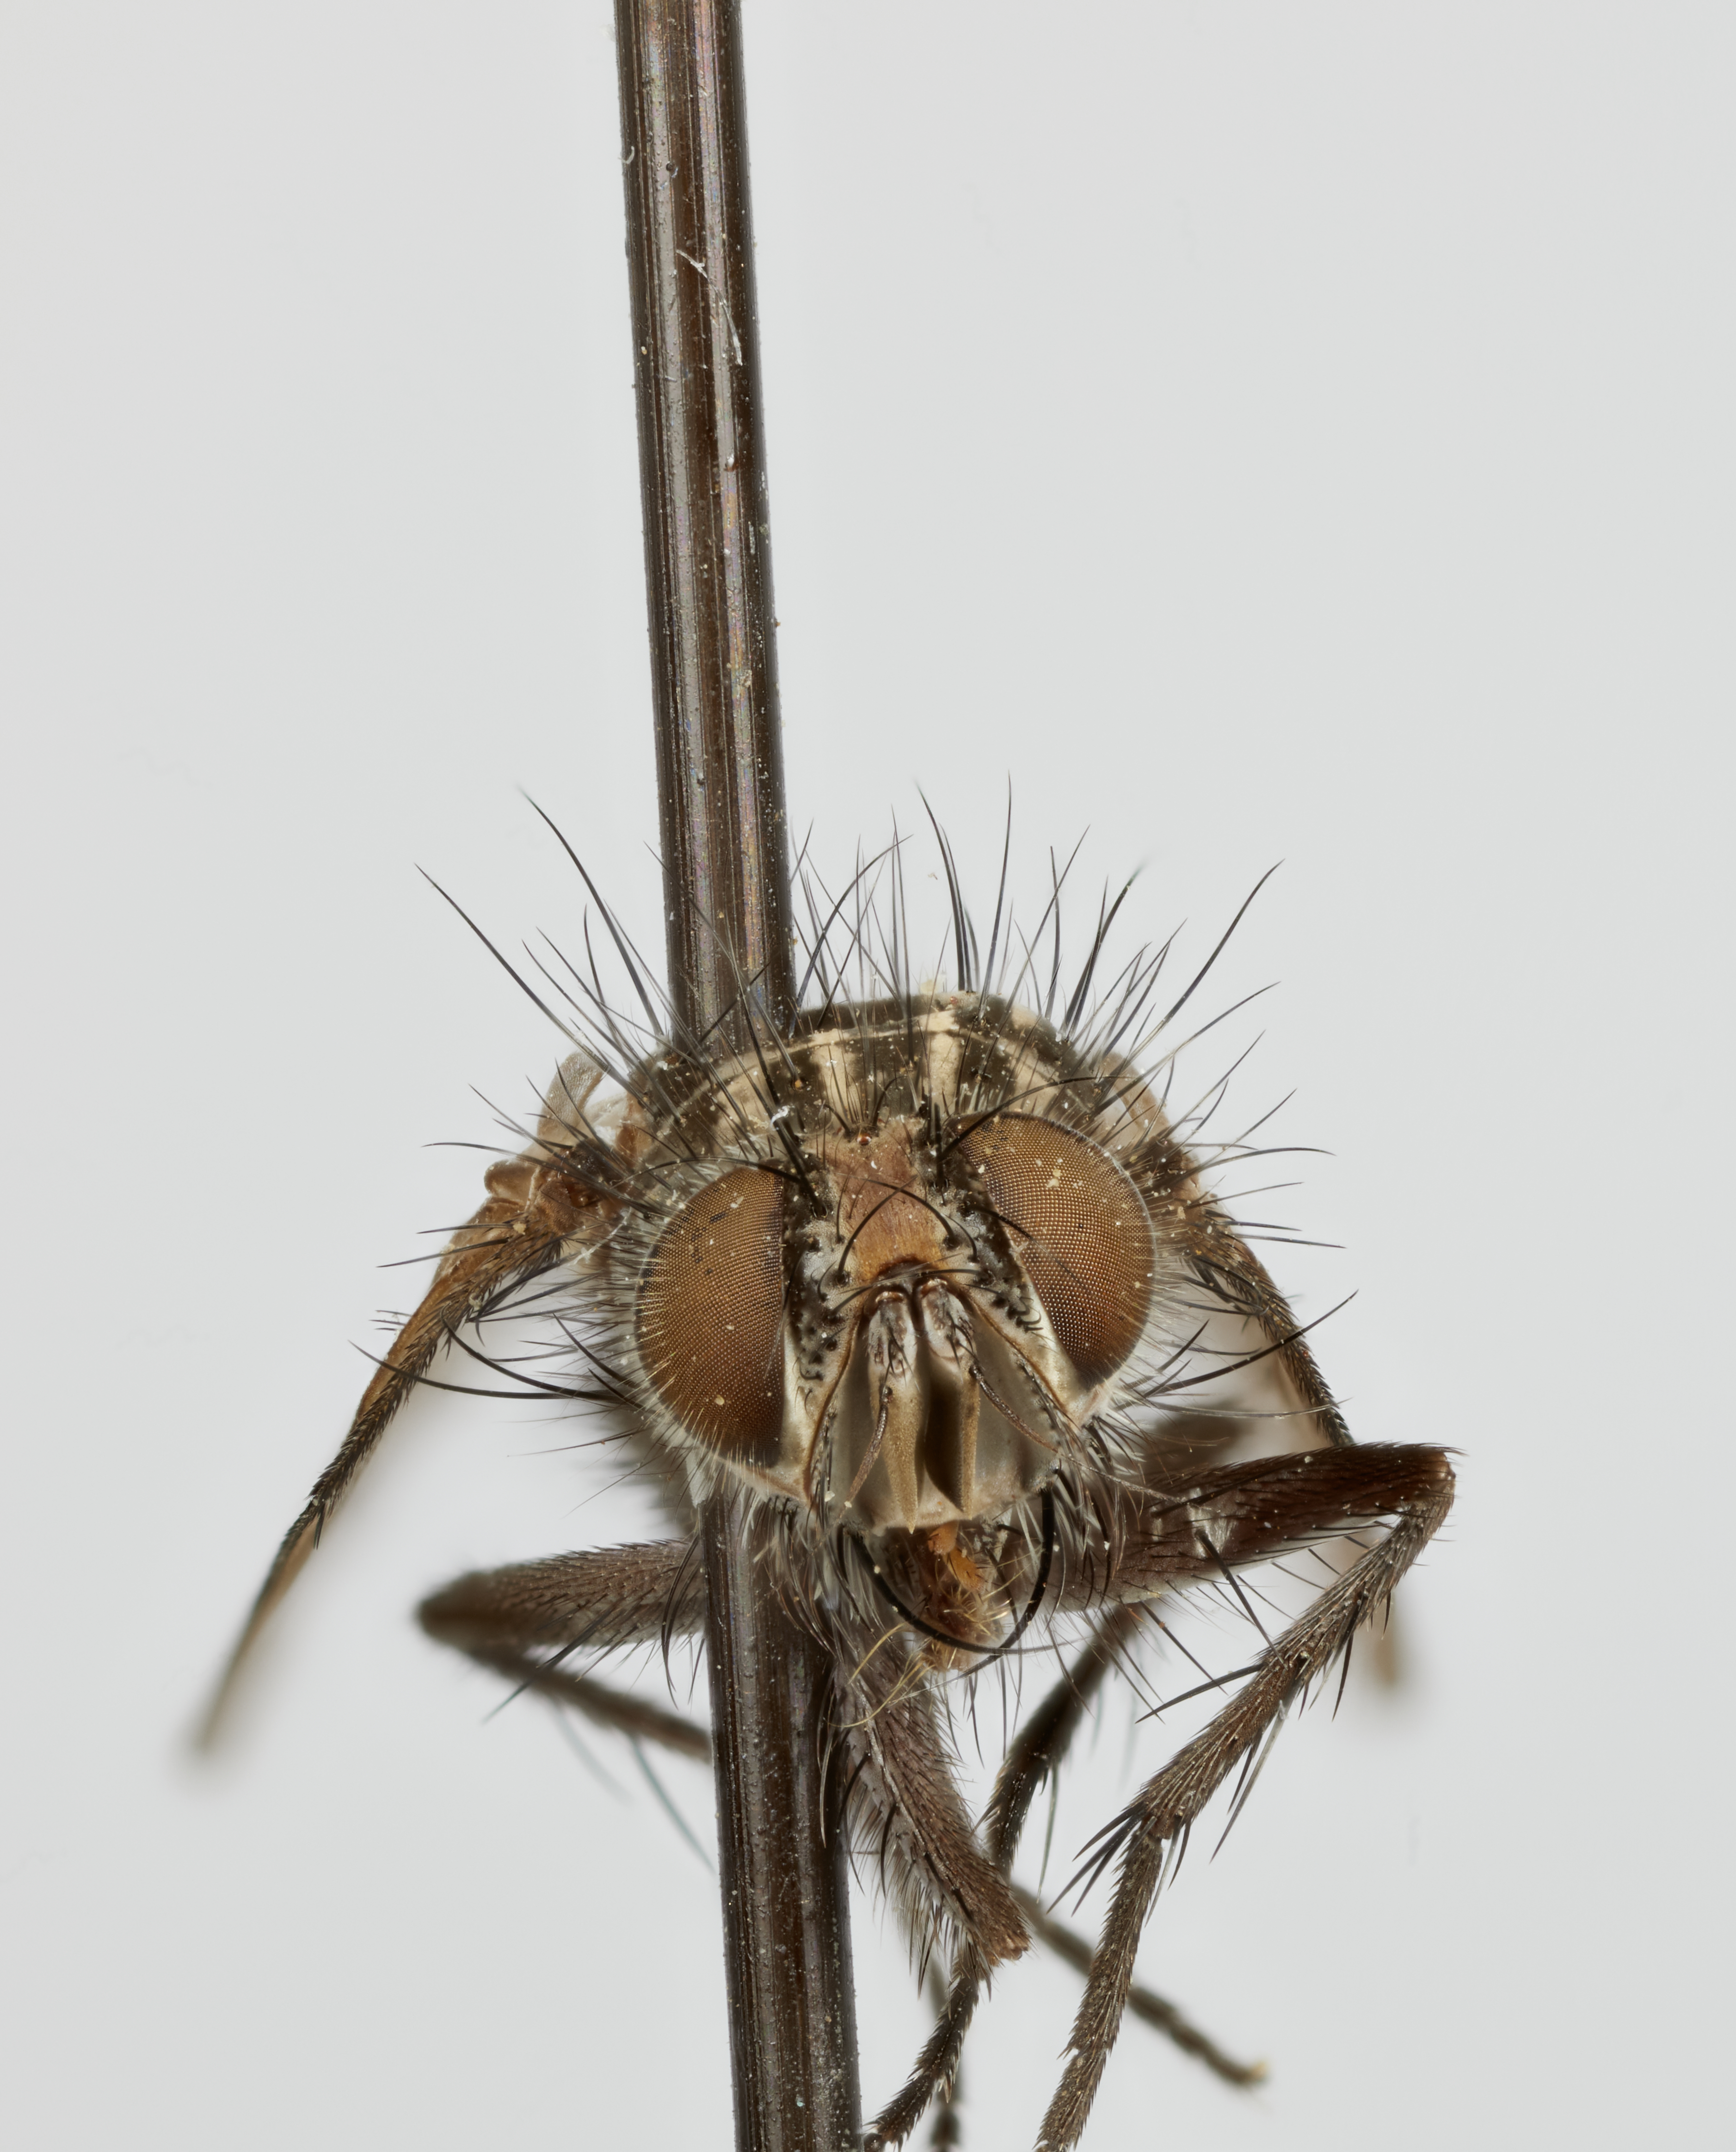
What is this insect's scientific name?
Ollachactia mucronata
